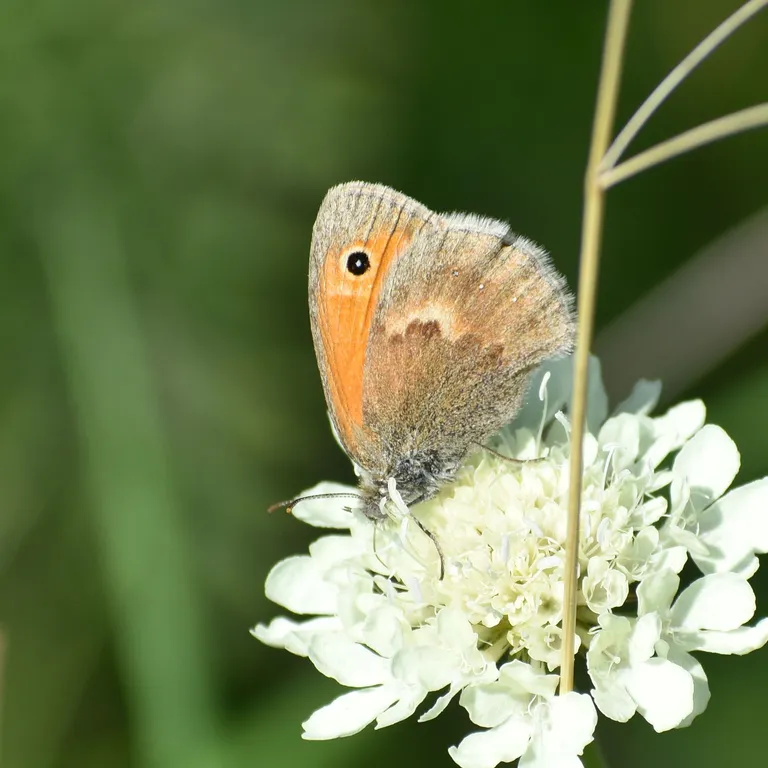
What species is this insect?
Coenonympha pamphilus
